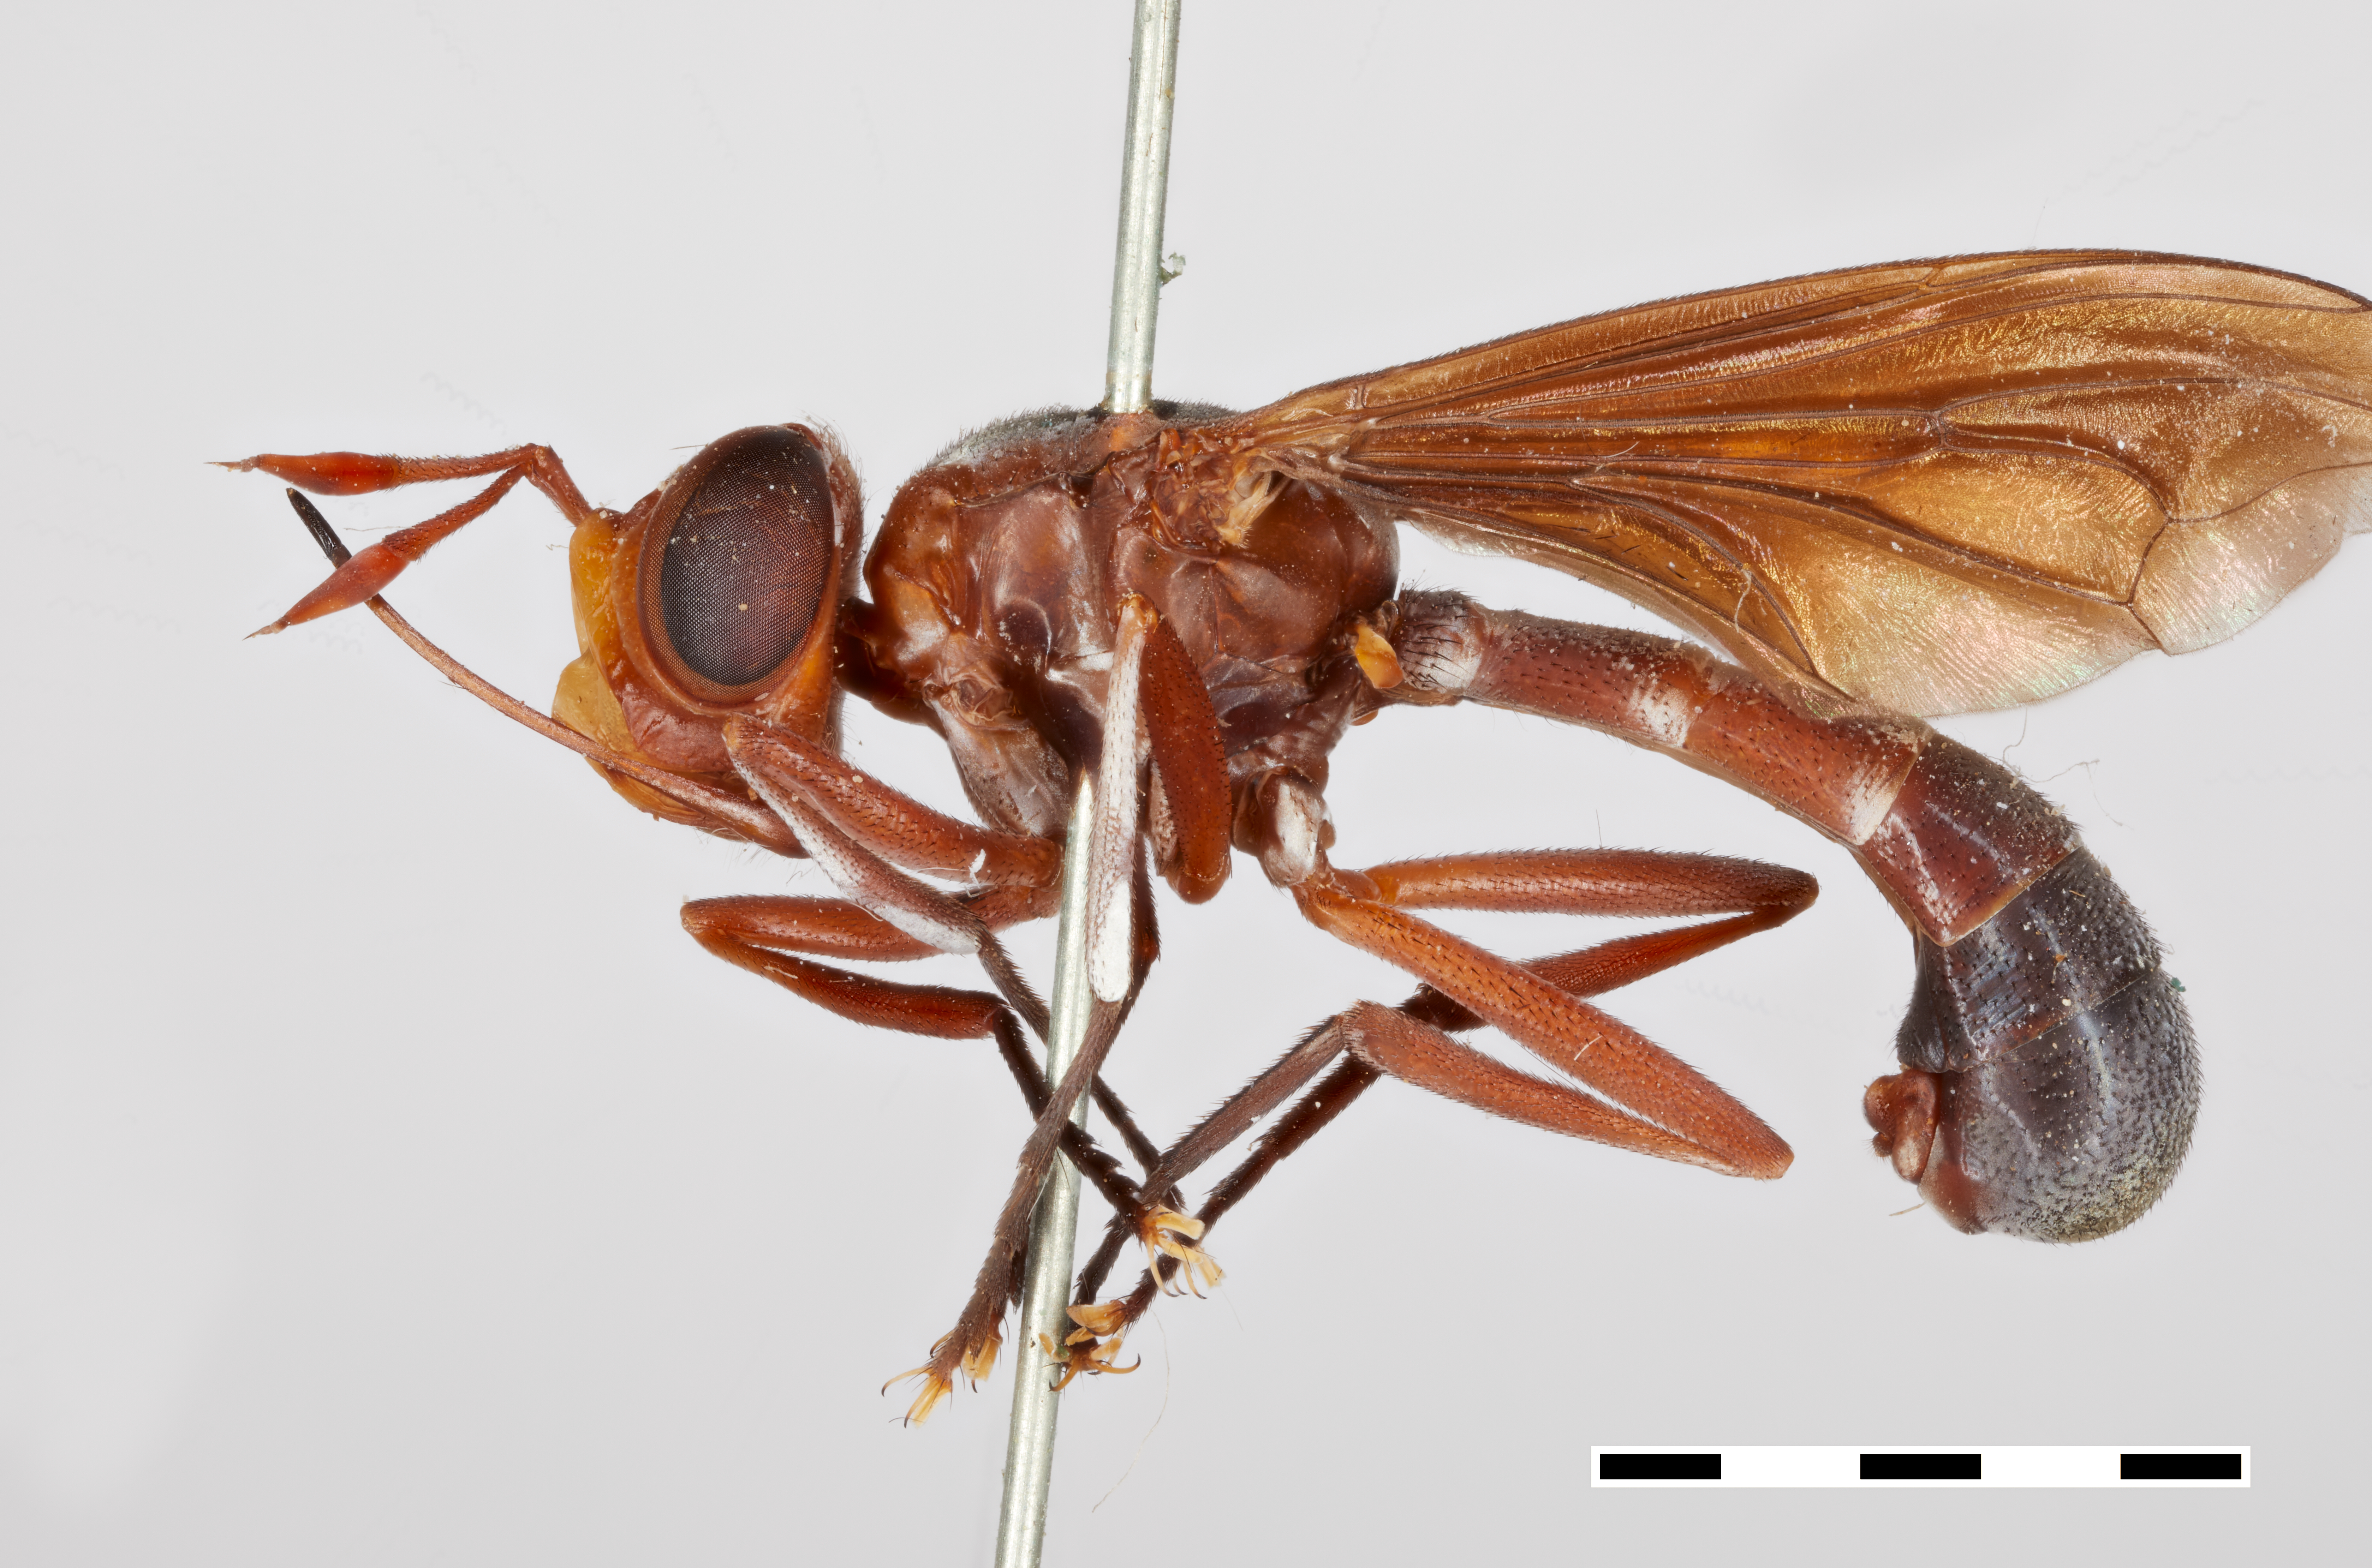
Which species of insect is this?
Conops rondanii
